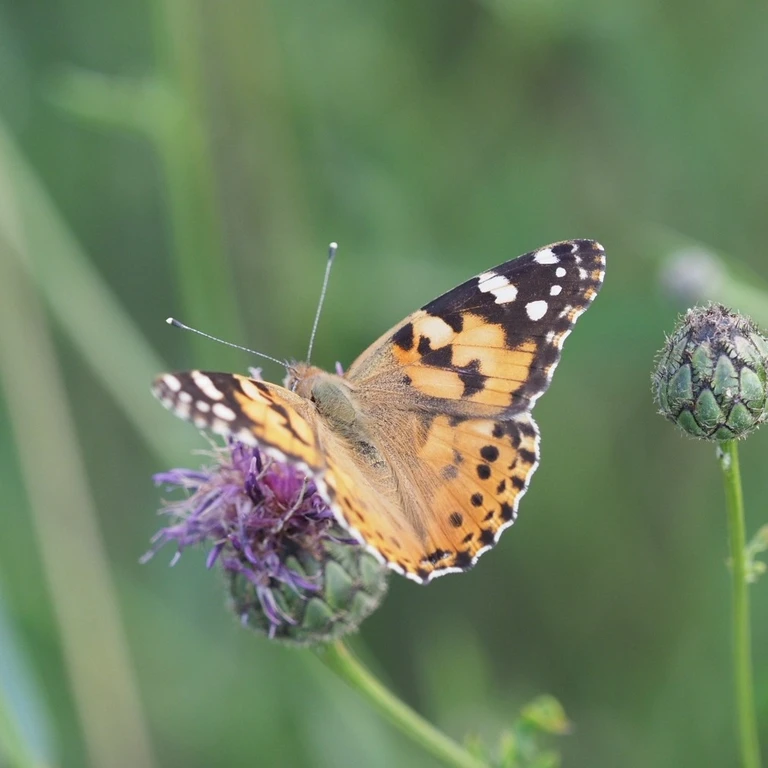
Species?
Vanessa cardui
